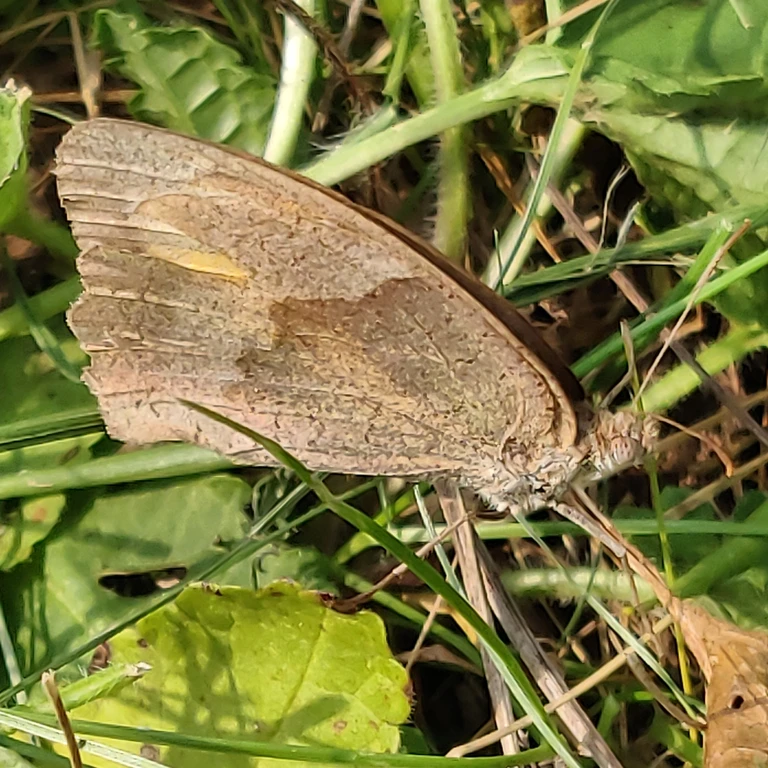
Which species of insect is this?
Maniola jurtina
